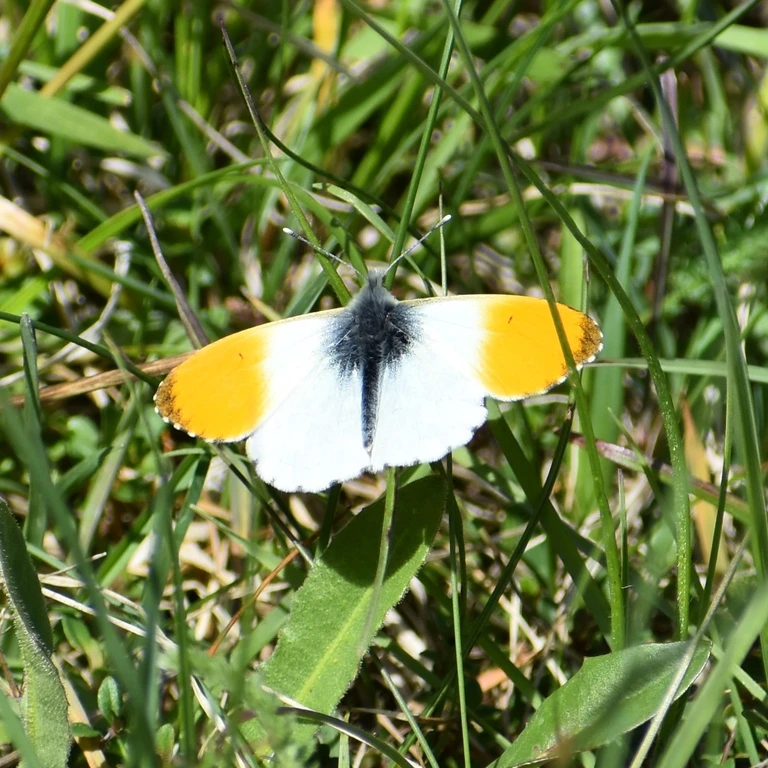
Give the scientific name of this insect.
Anthocharis cardamines
